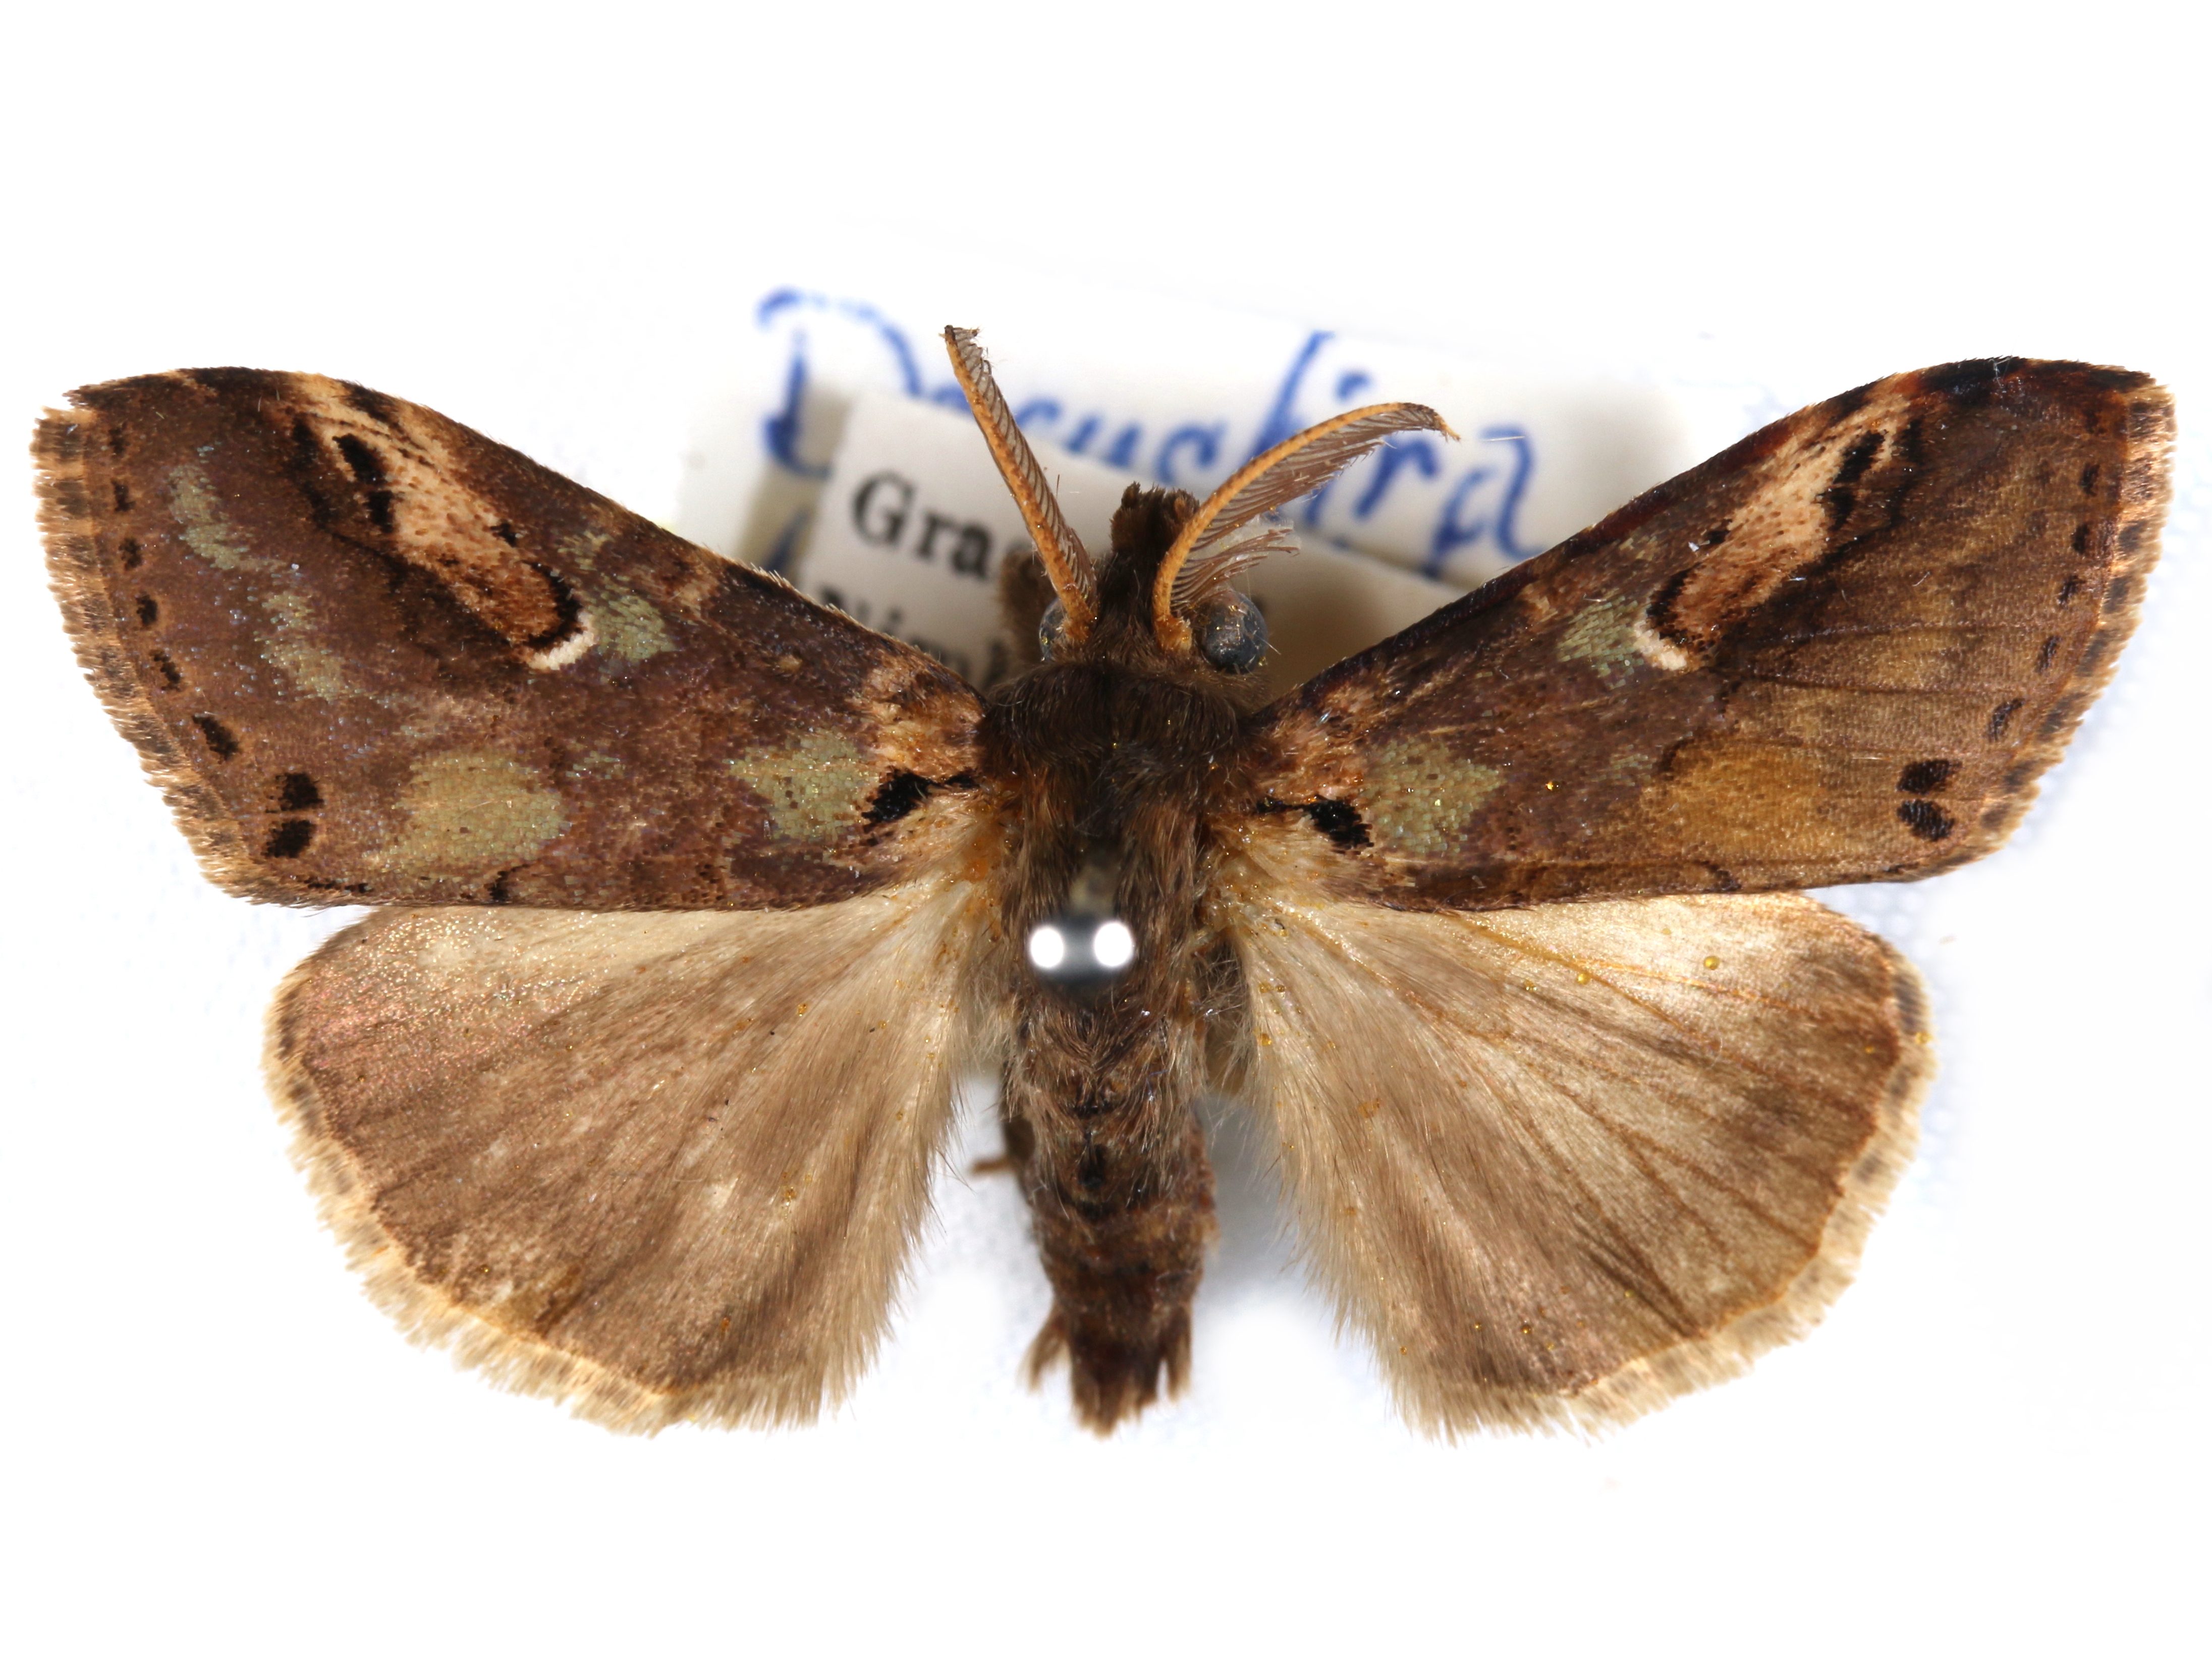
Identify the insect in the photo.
Dasychira basigutta
